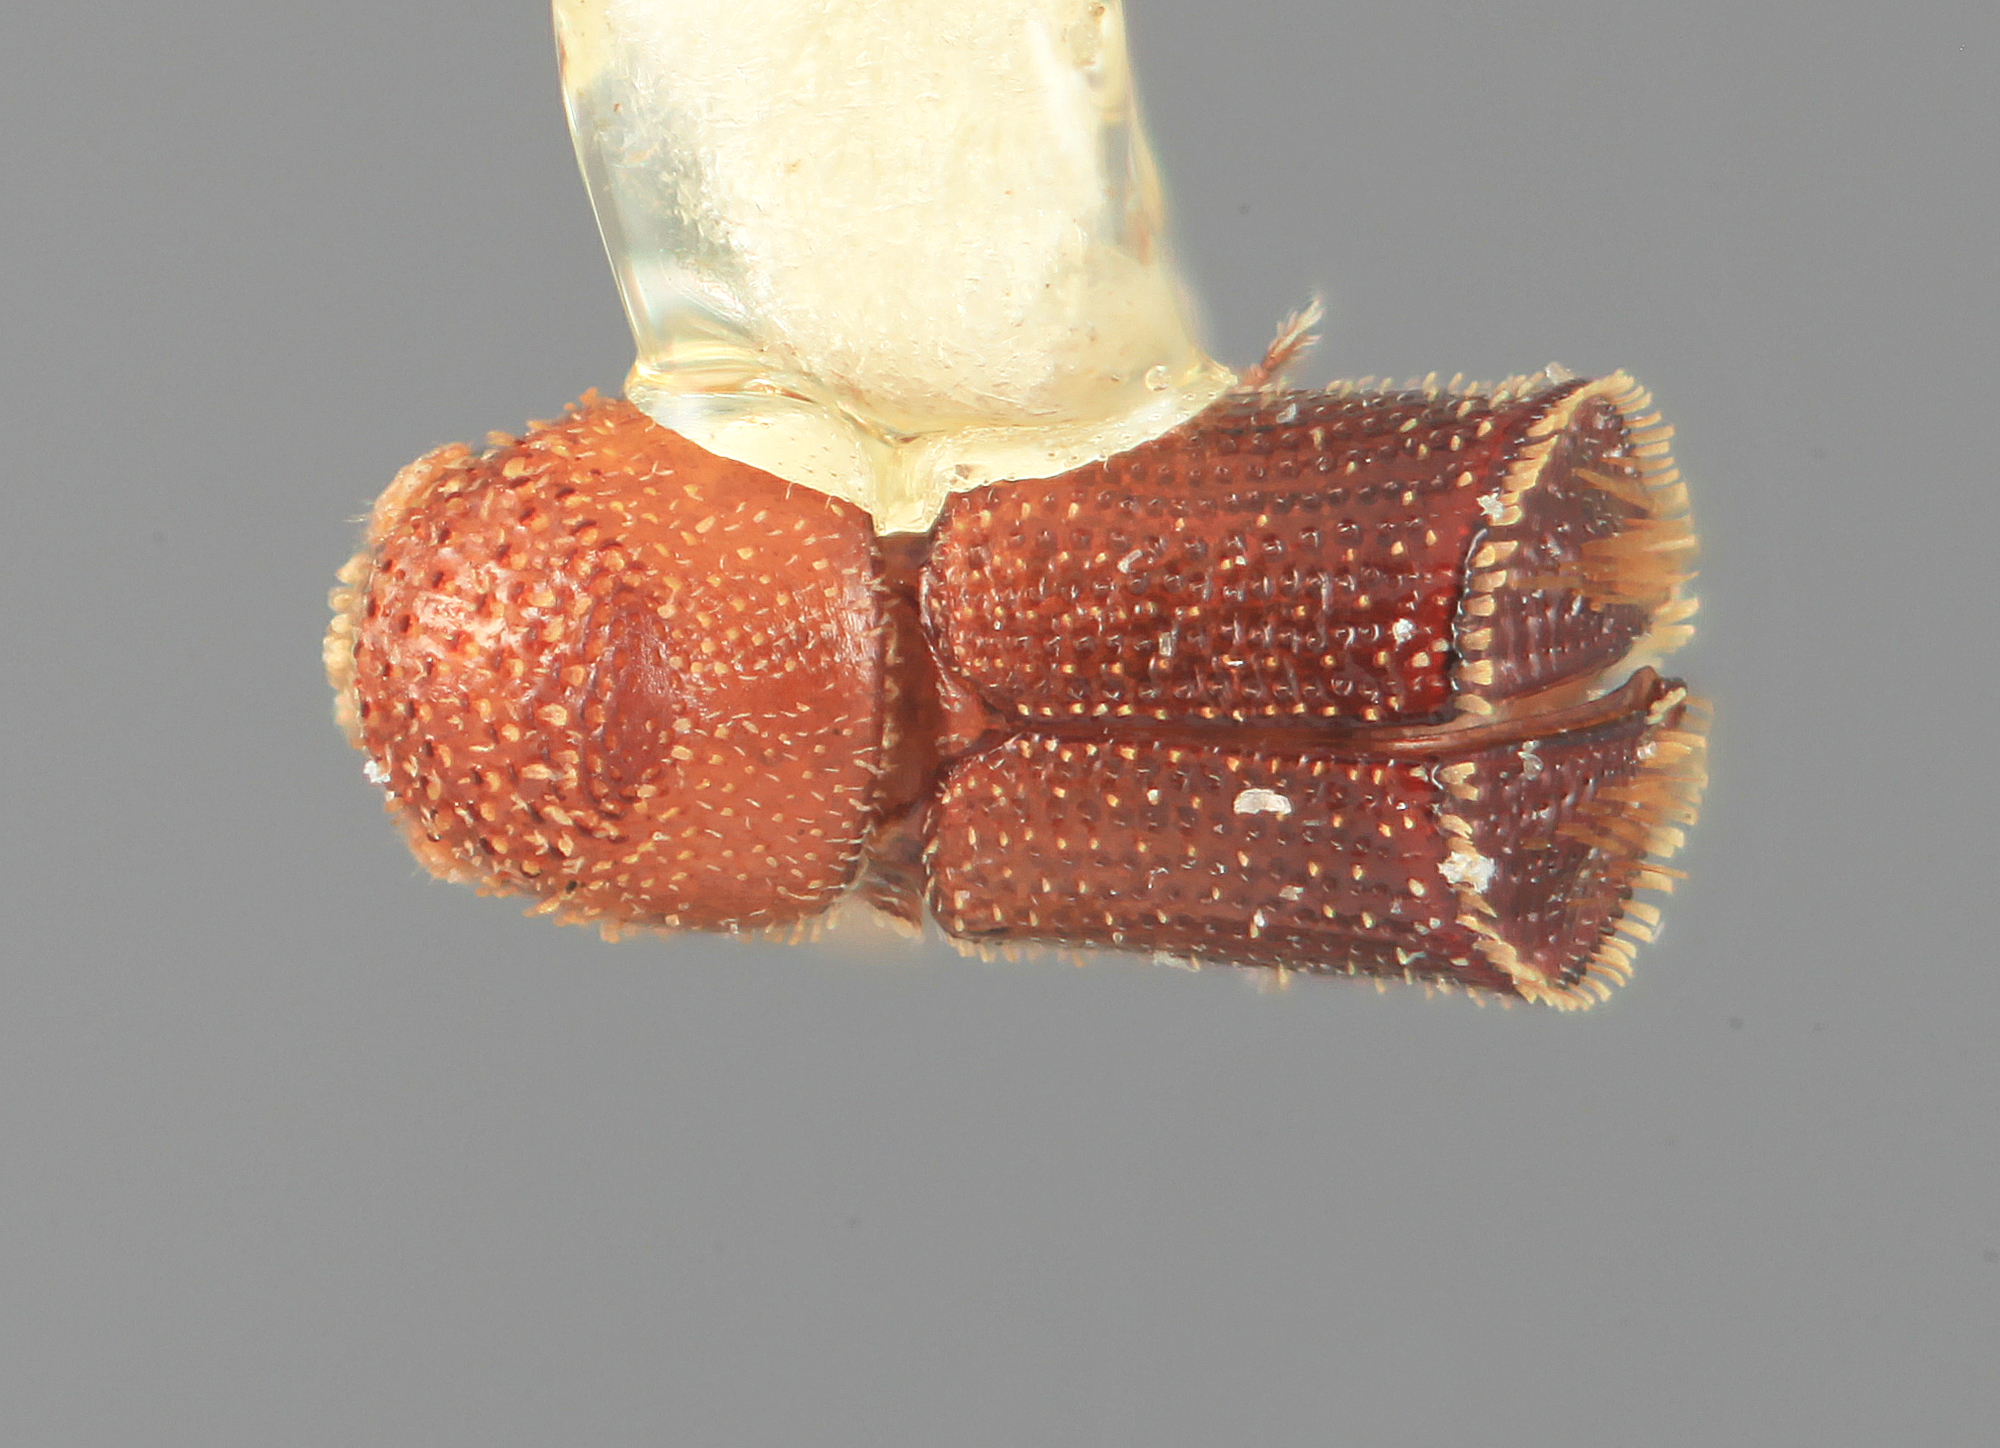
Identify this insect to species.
Pseudothysanoes truncatus
